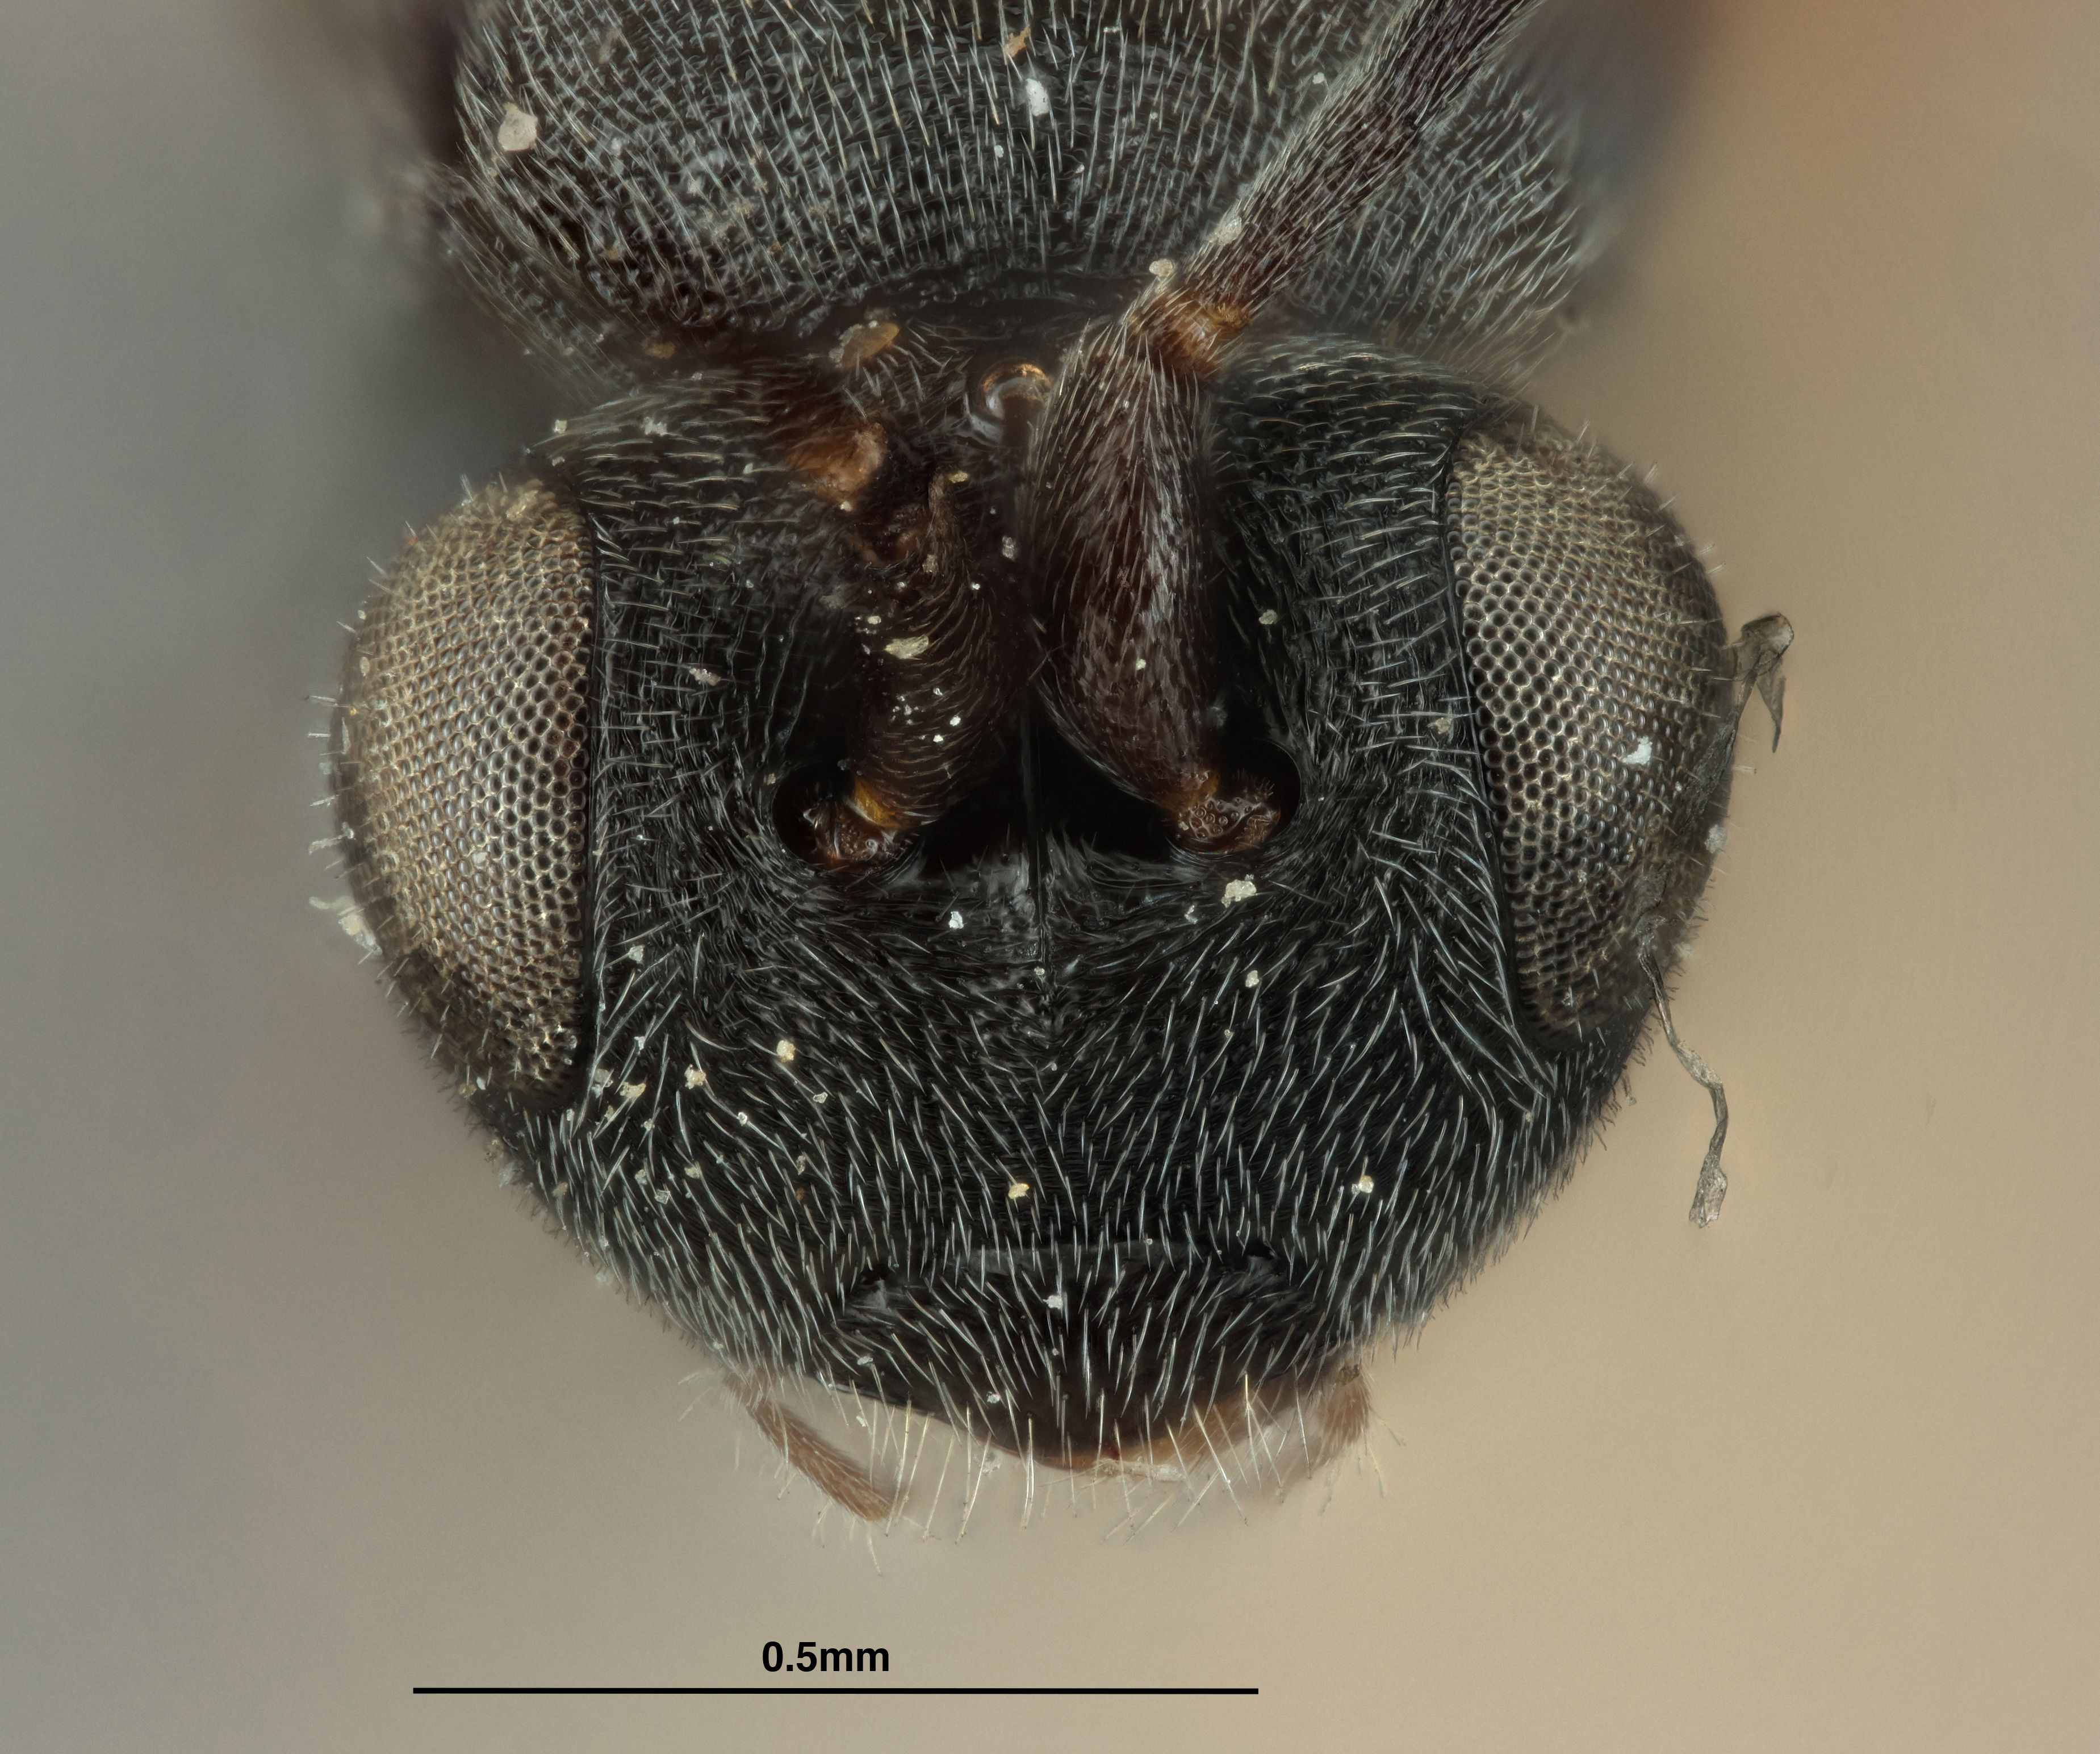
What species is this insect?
Chelonus phthorimaeae
